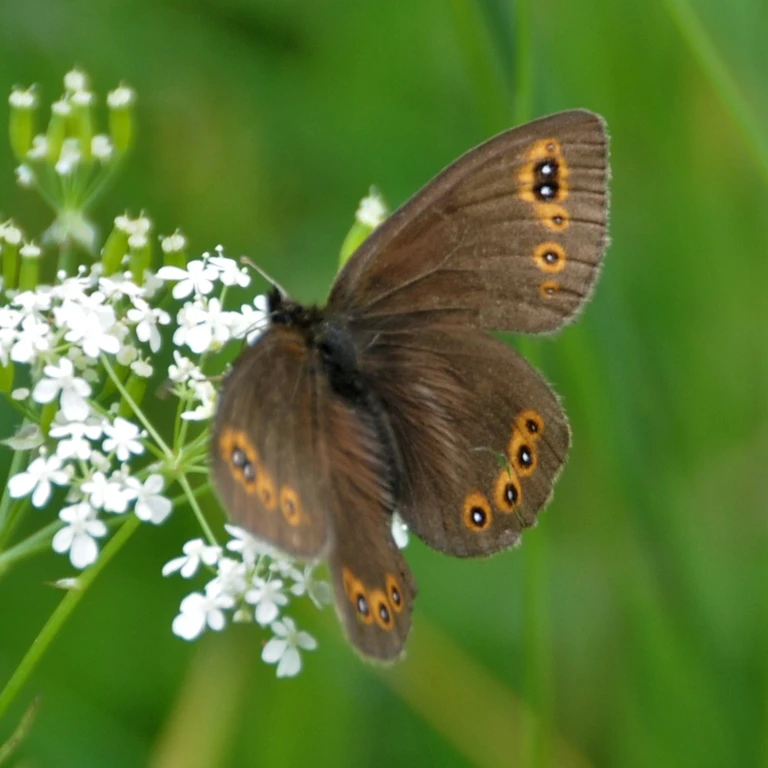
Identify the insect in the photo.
Erebia medusa
